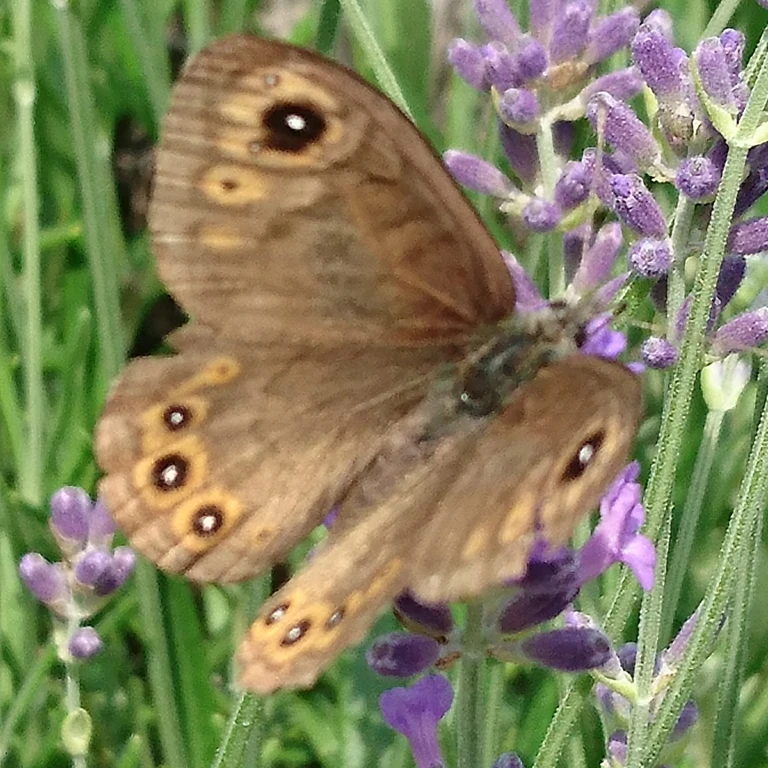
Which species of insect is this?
Lasiommata petropolitana (also Pararge petropolitana)
